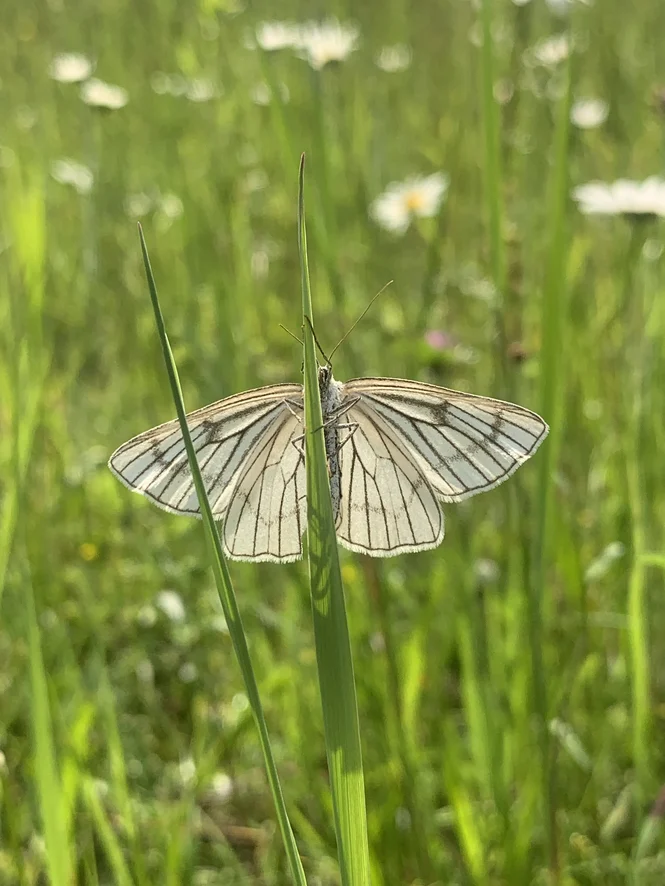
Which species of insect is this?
Siona lineata
